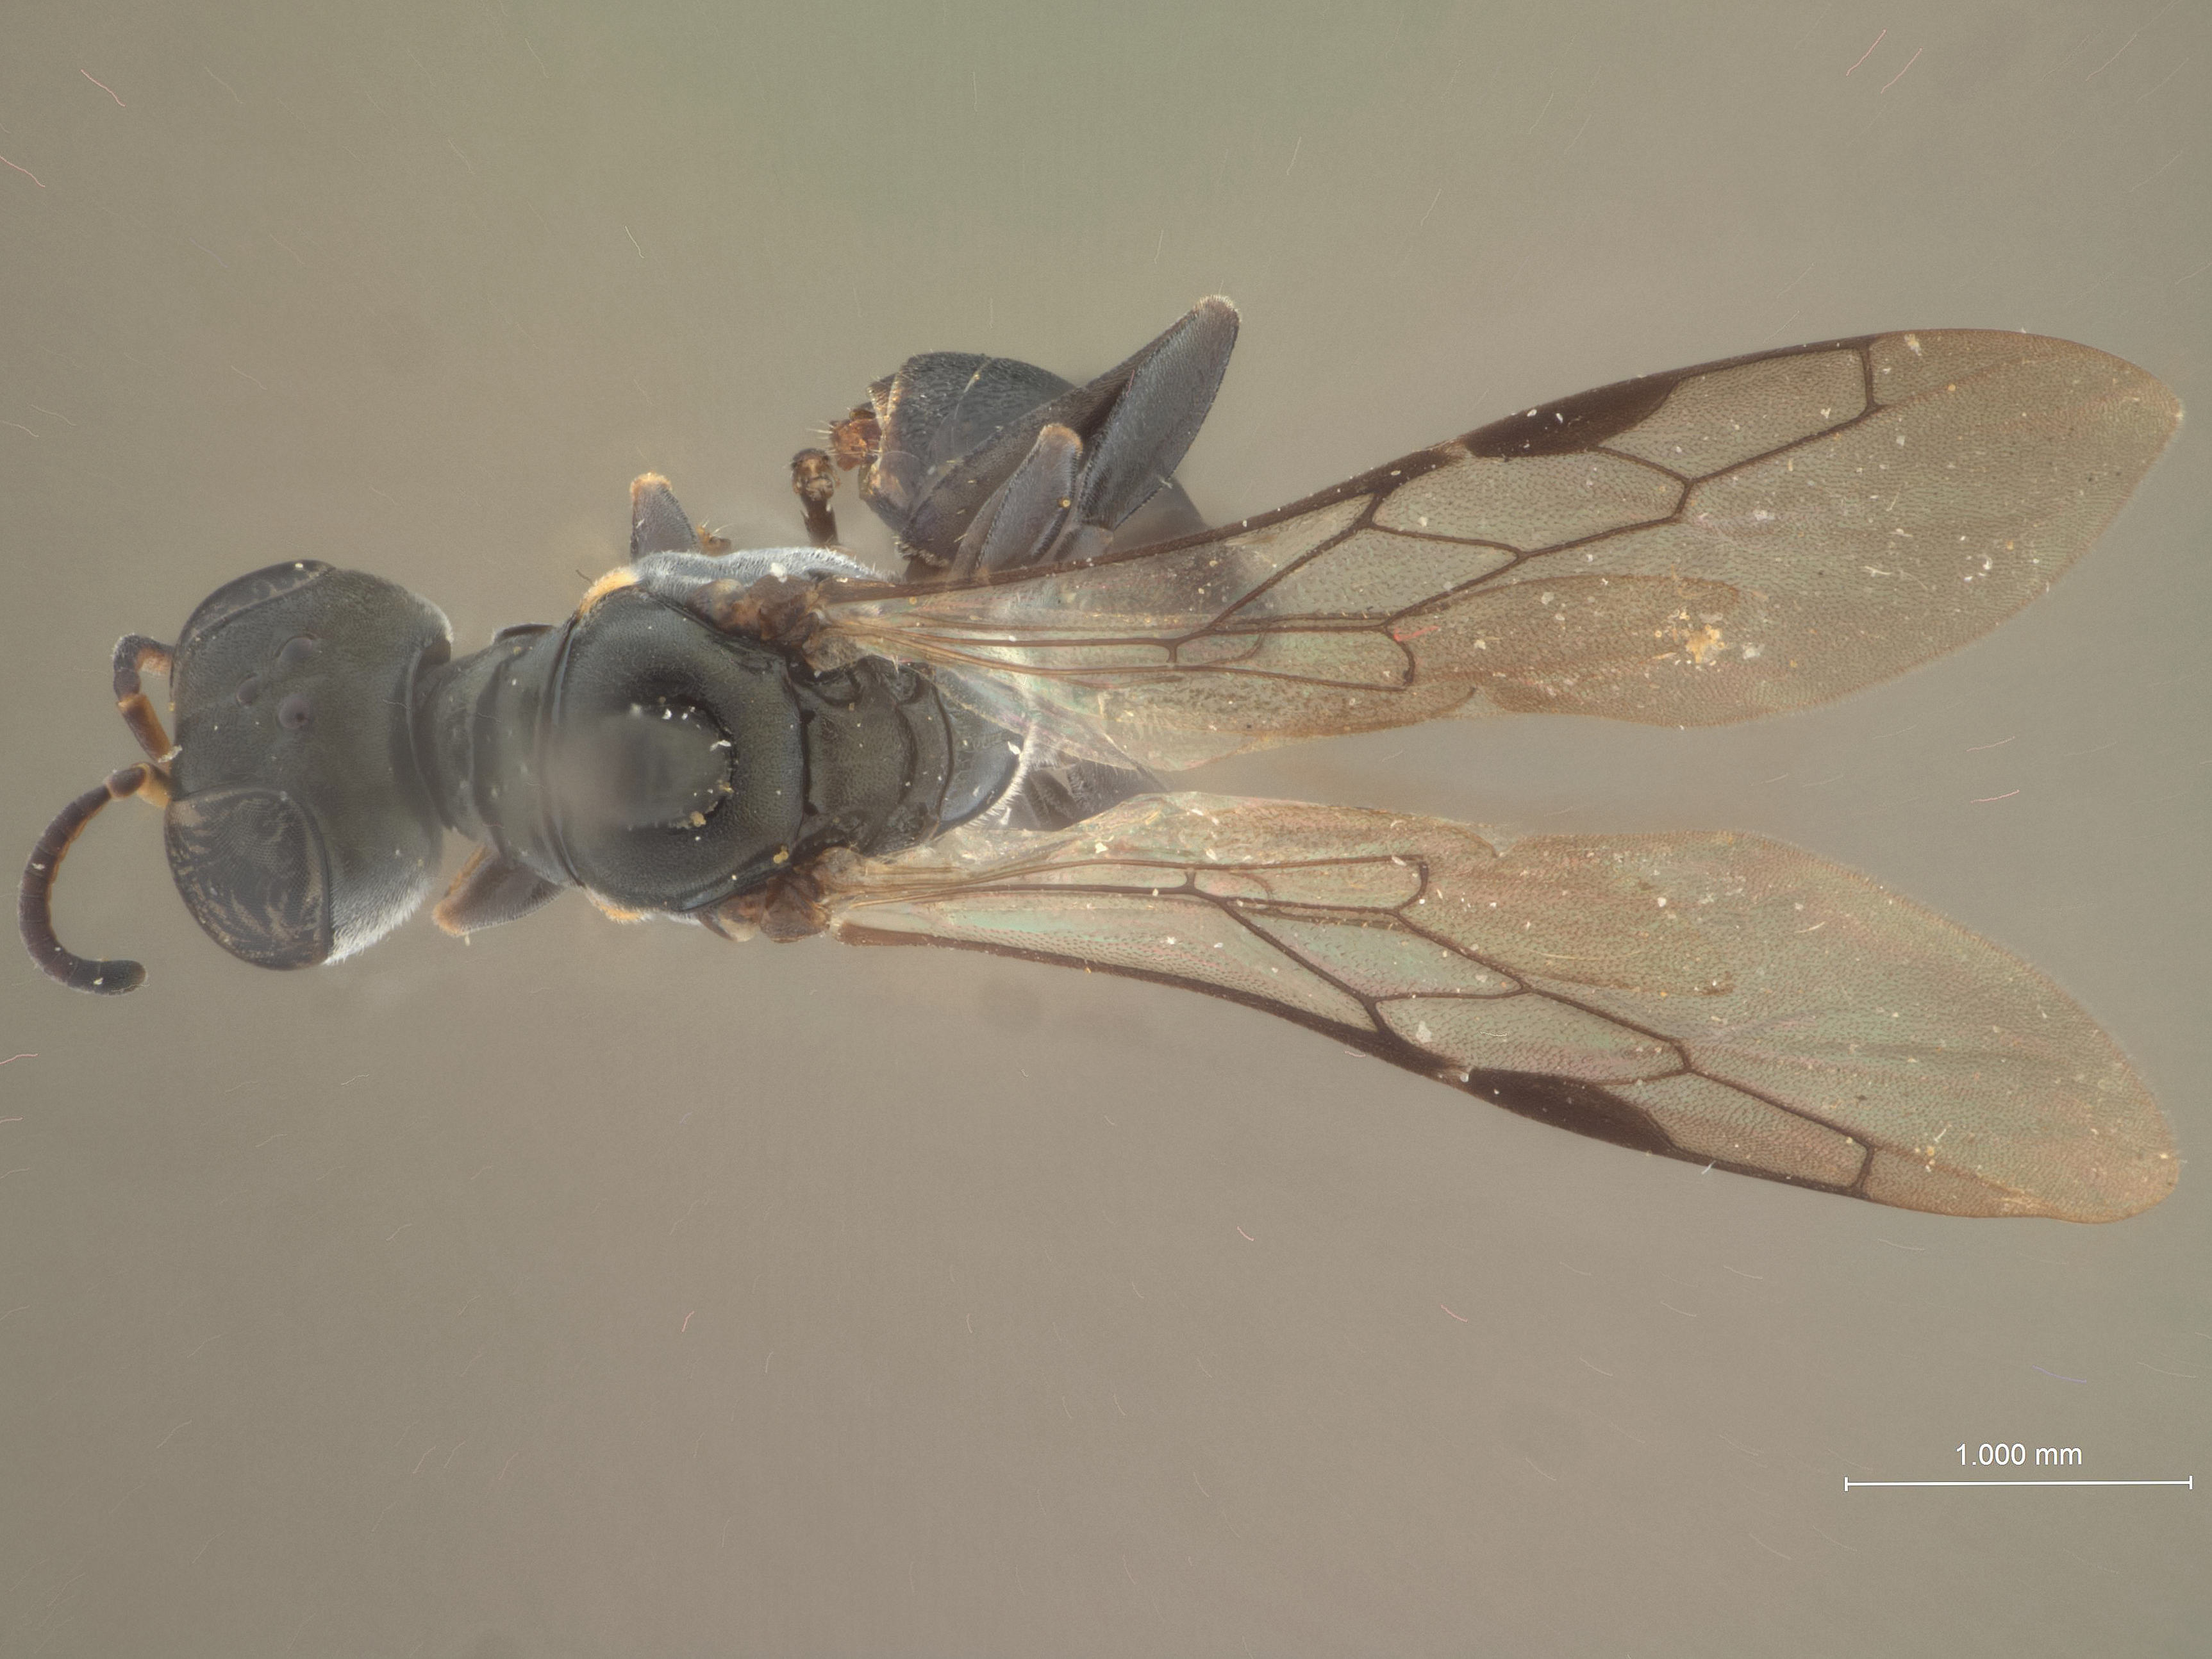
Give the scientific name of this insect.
Rhopalum wusheense
